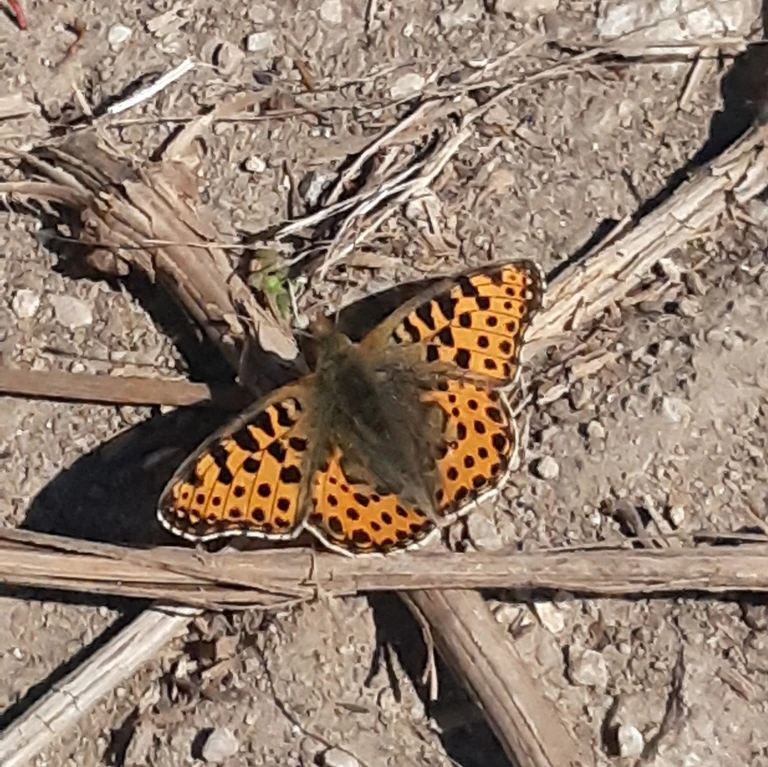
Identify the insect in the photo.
Issoria lathonia
